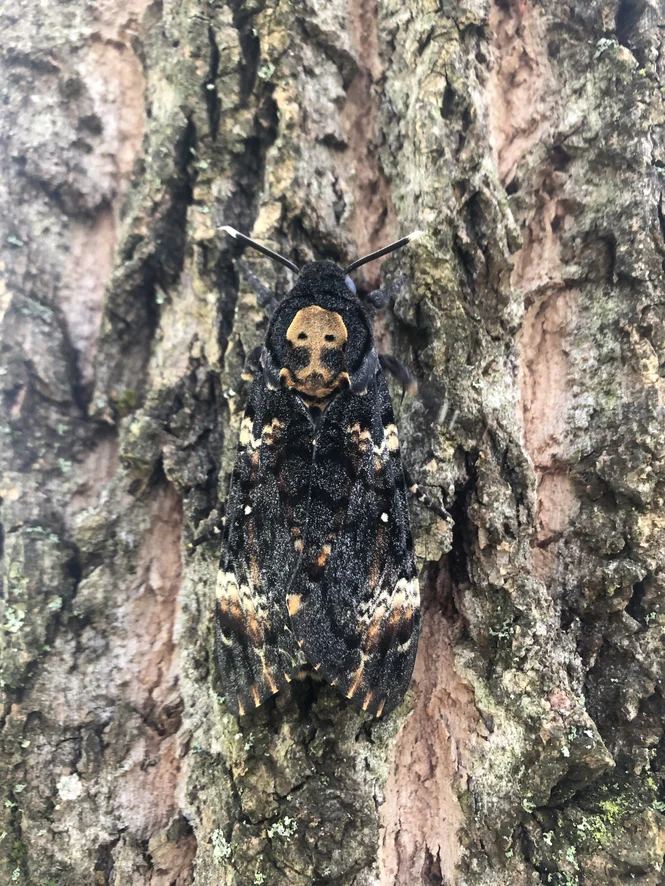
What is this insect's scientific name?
Acherontia atropos
